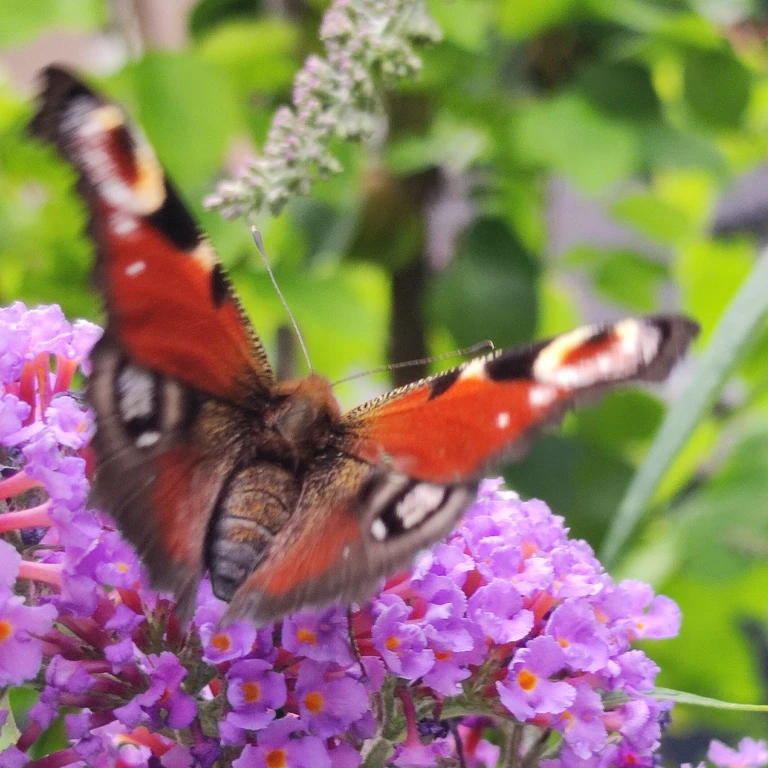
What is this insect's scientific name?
Aglais io
